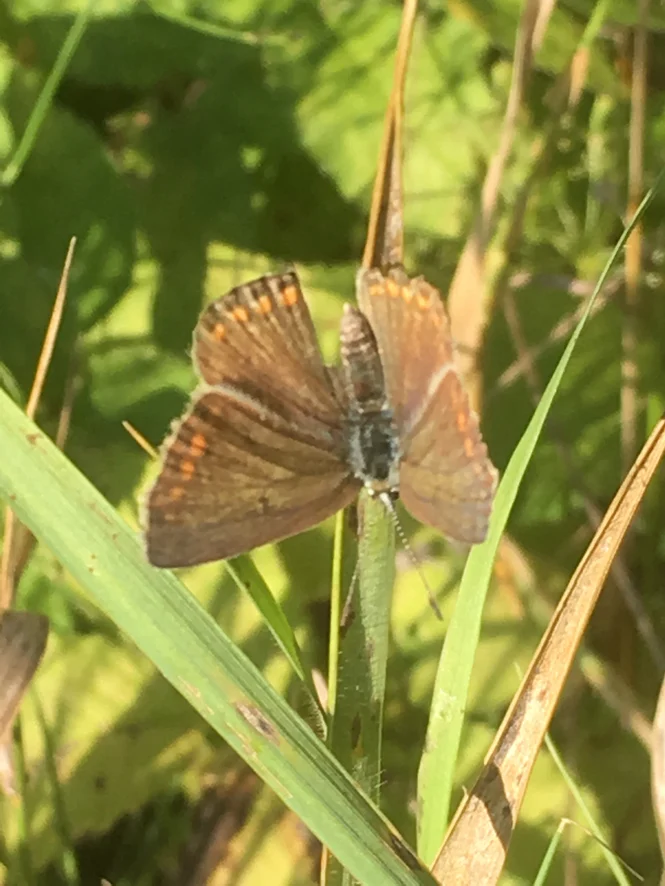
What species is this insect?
Polyommatus icarus
